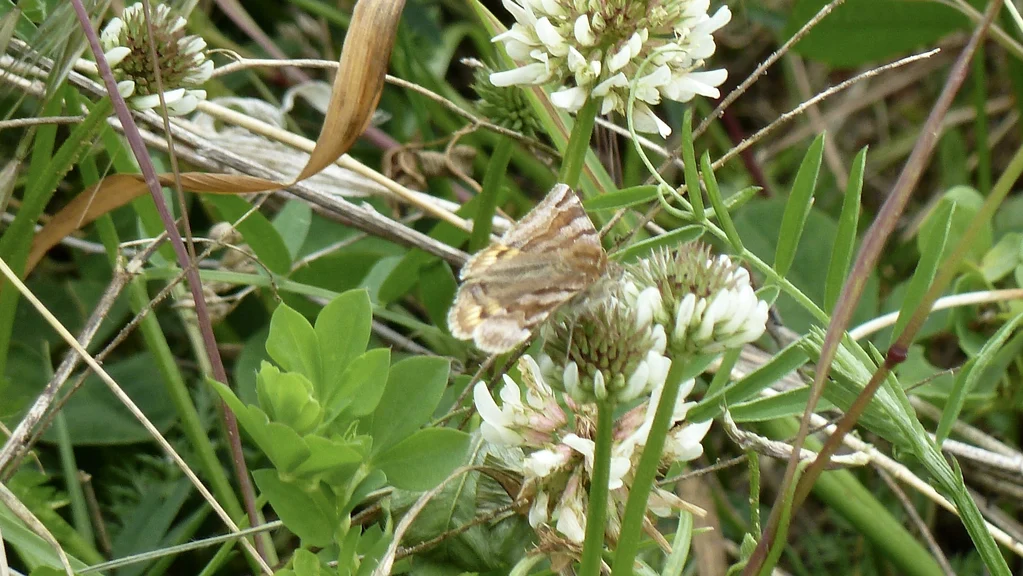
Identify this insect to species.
Euclidia glyphica
